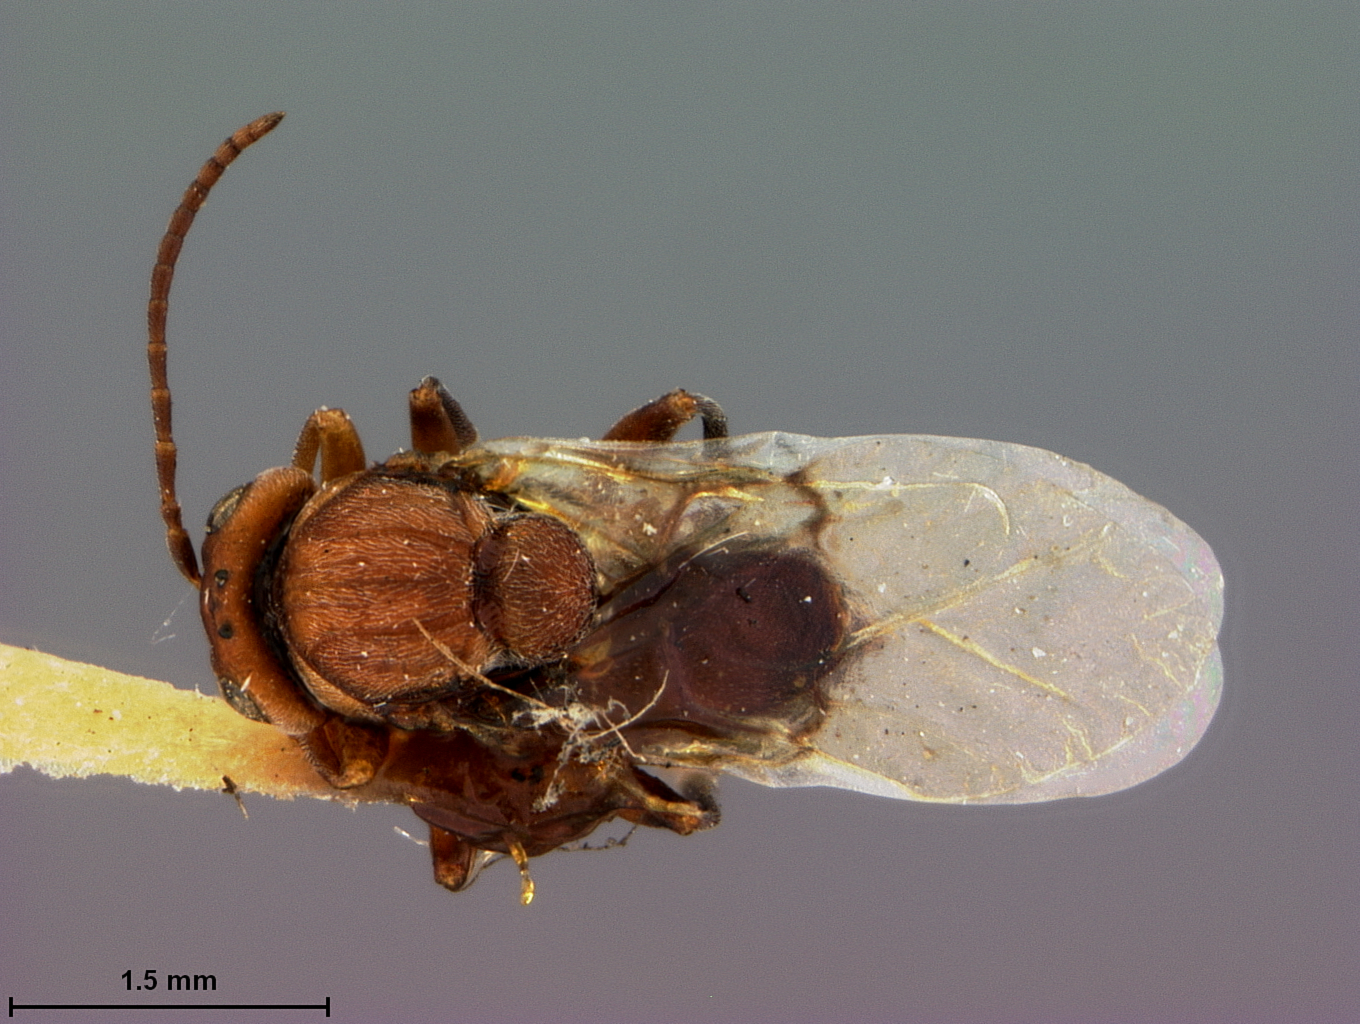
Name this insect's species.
Andricus glandulus
